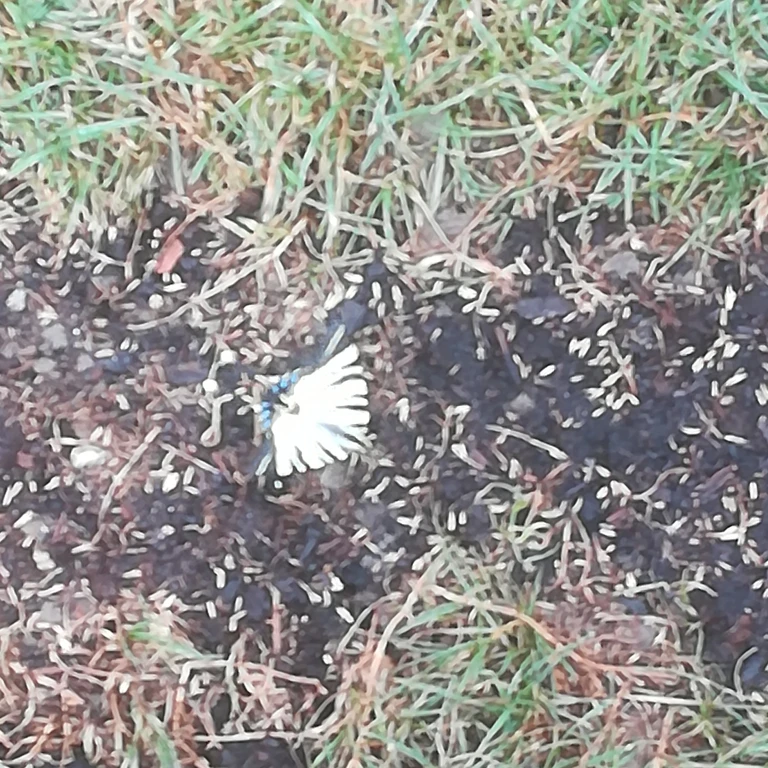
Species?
Iphiclides podalirius
